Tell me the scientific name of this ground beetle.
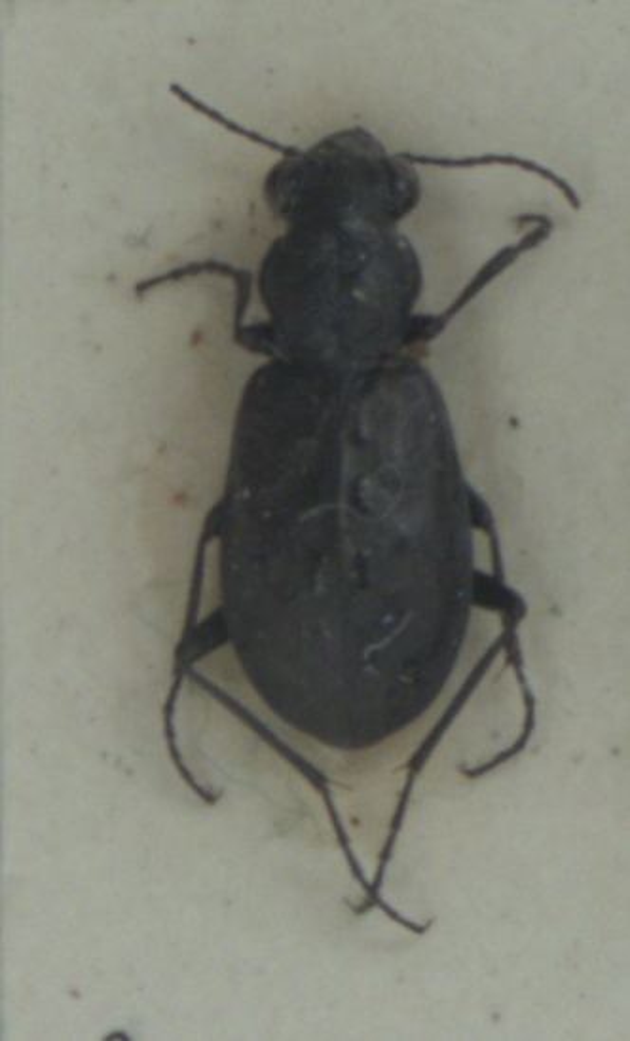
Elaphrus lapponicus
